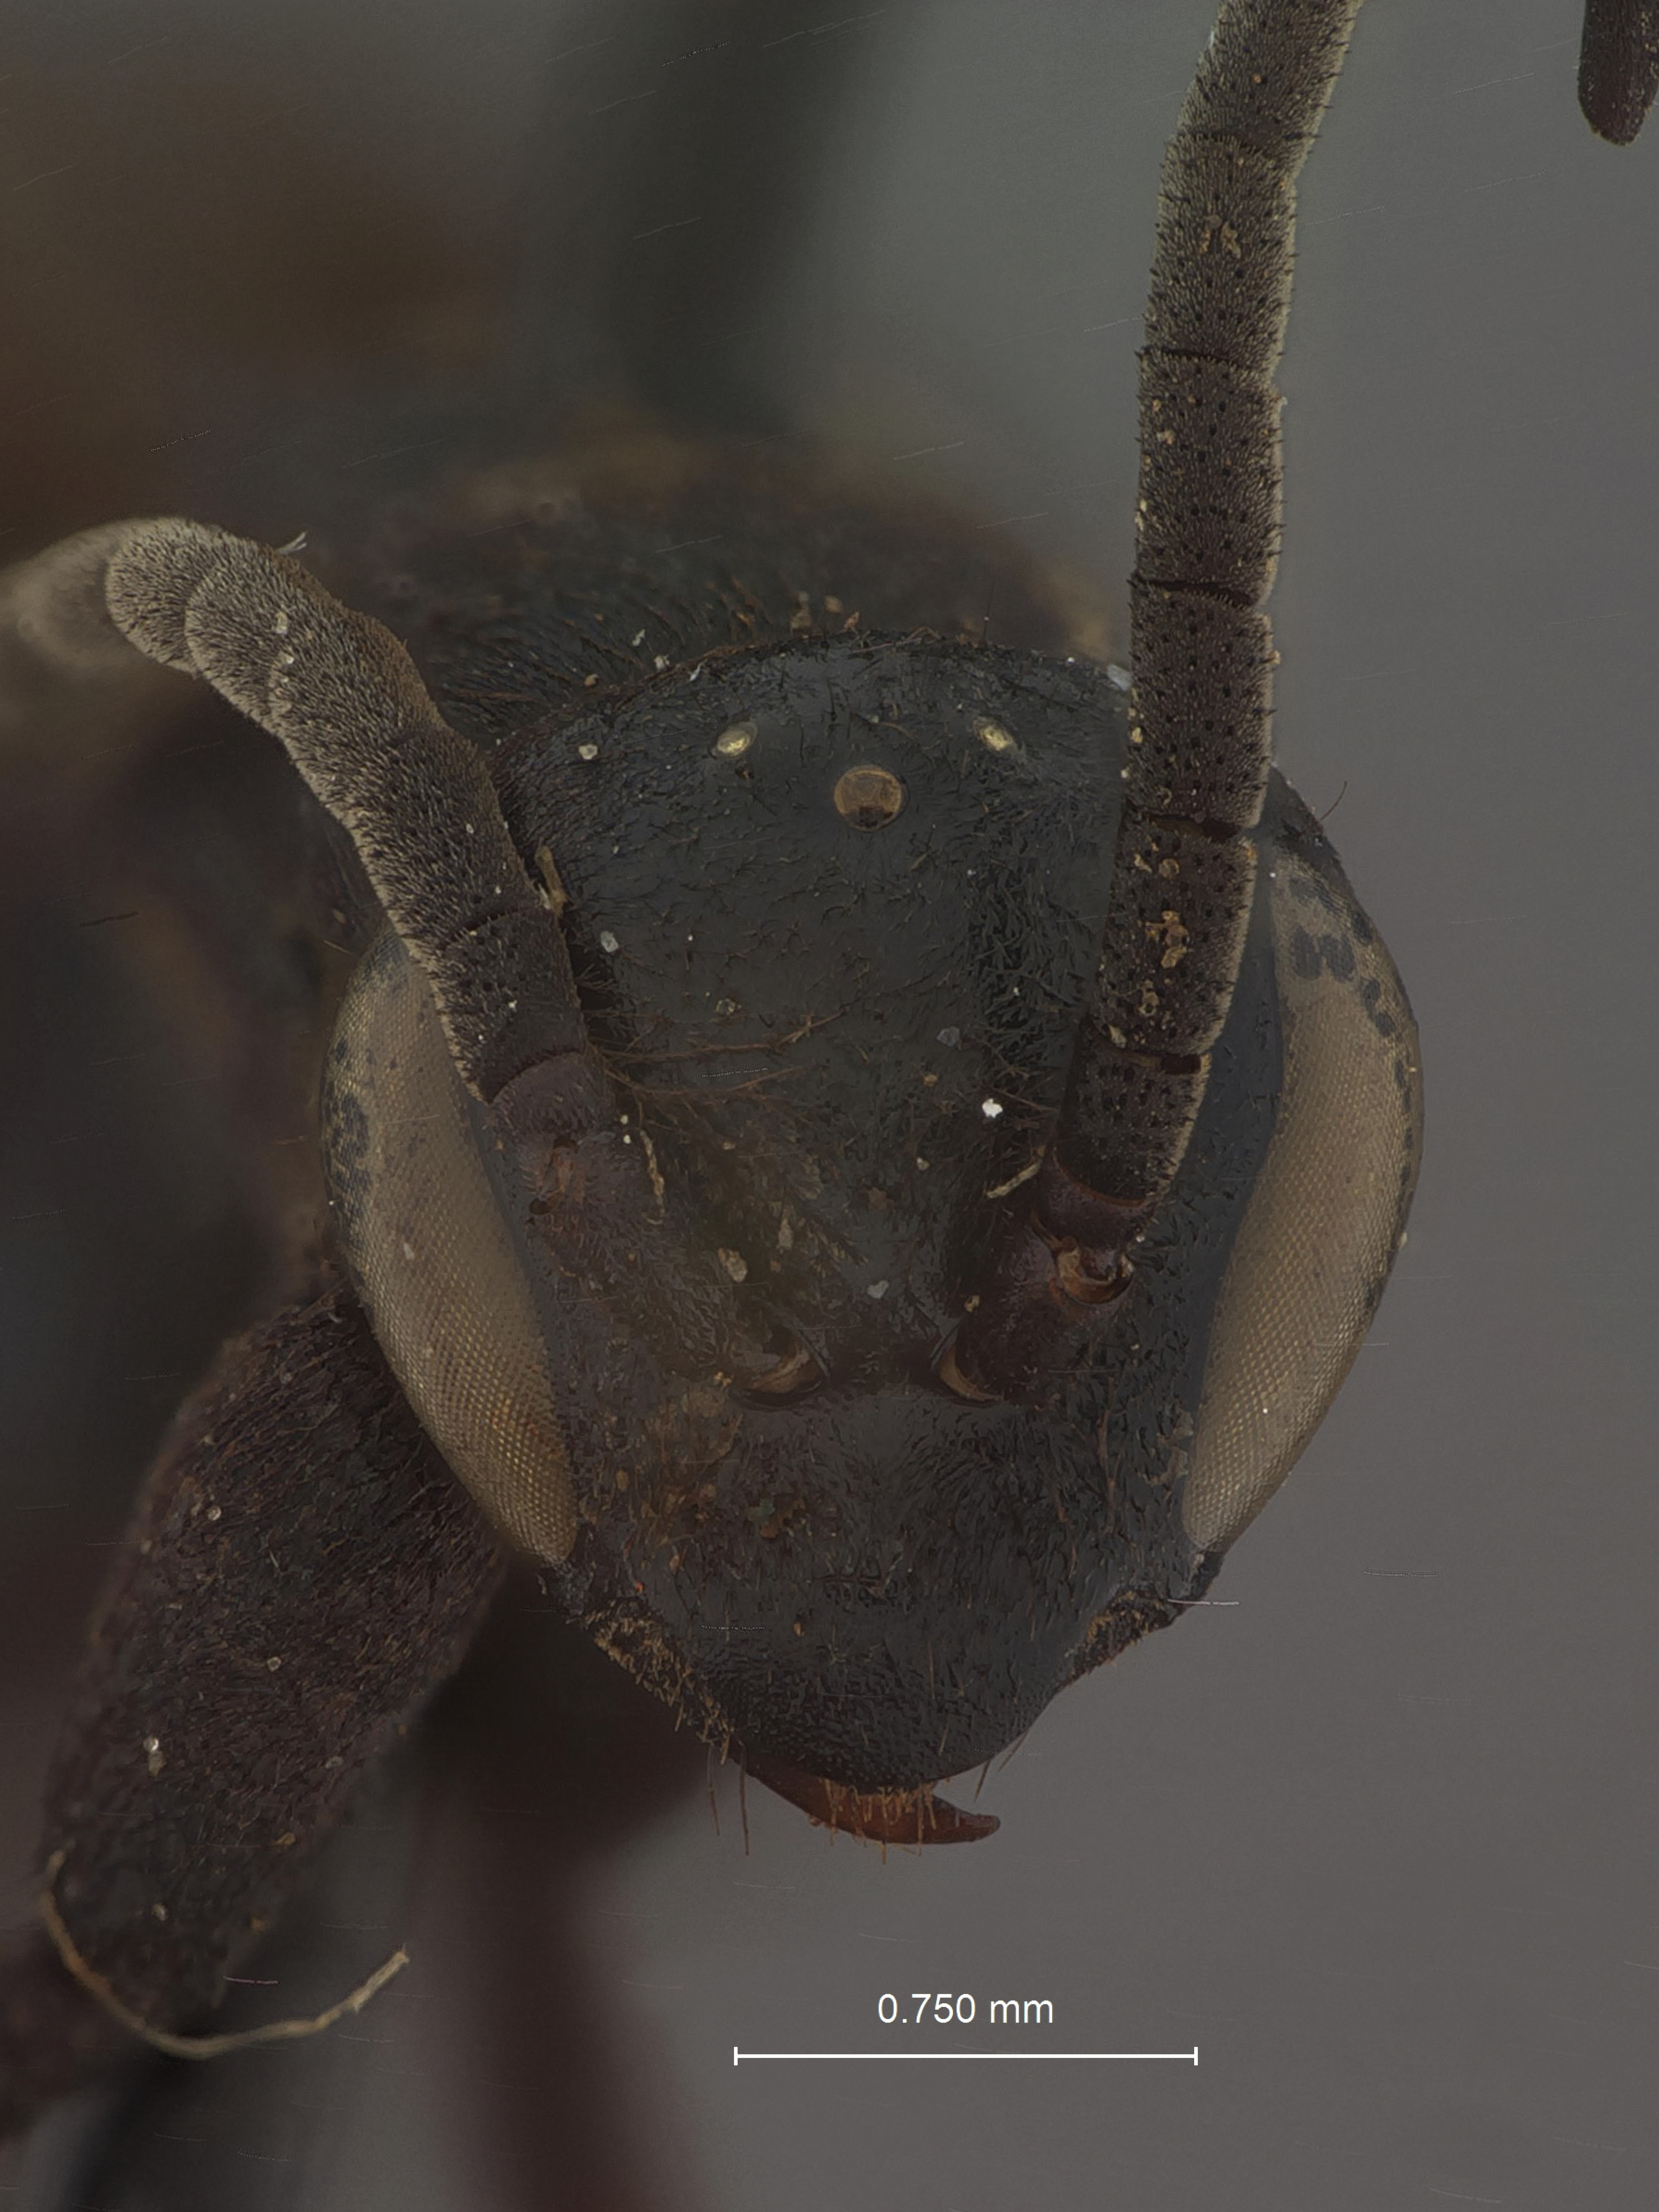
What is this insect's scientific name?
Psorthaspis levis
